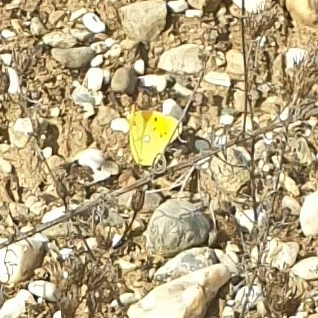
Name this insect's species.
Colias croceus
